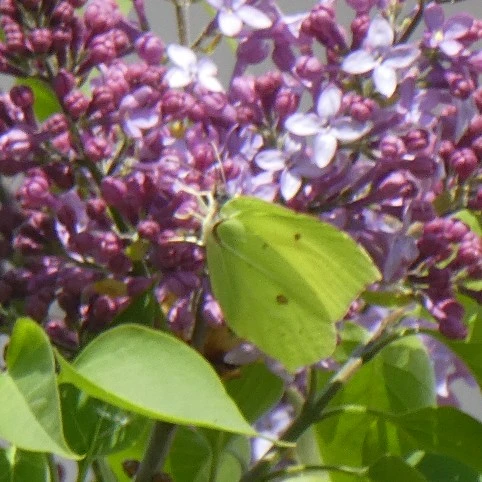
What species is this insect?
Gonepteryx rhamni
